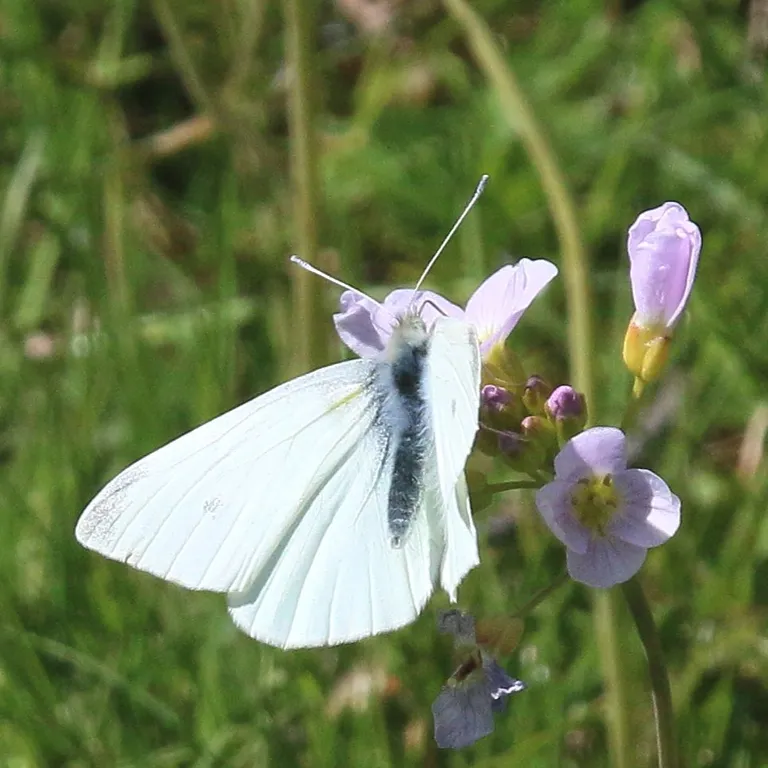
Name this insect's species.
Pieris rapae
